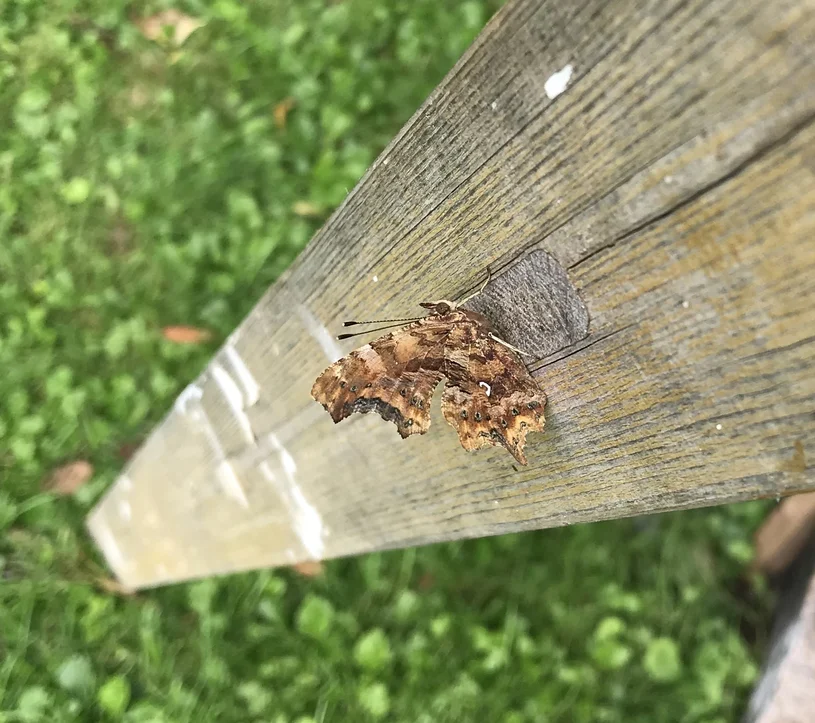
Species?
Polygonia c-album
